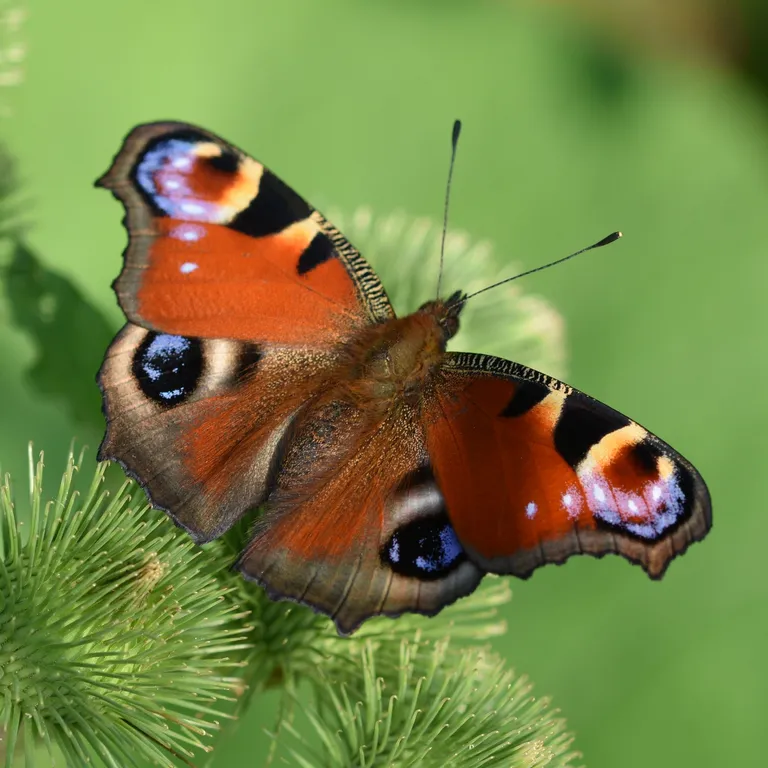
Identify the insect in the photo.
Aglais io
